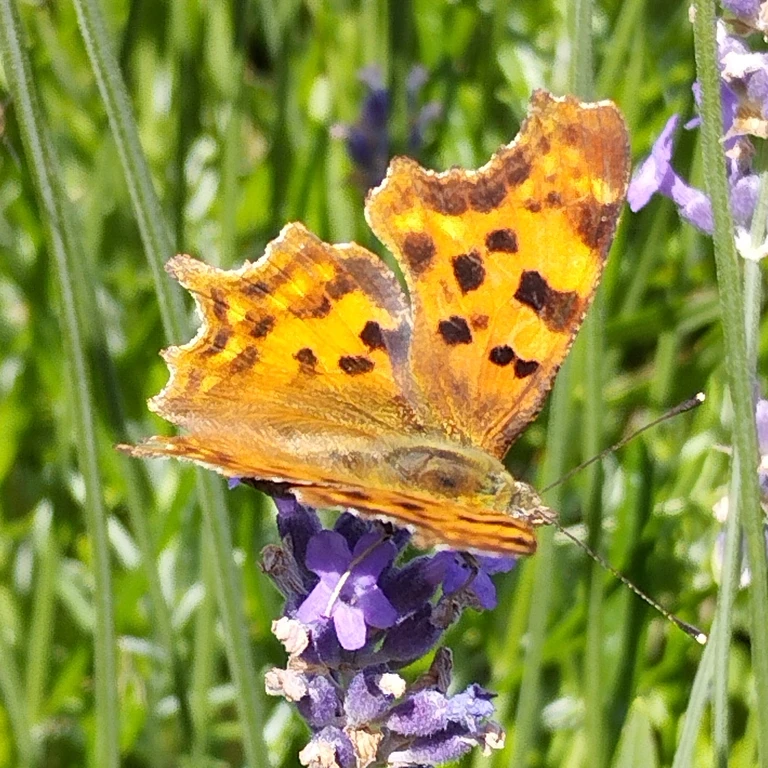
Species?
Polygonia c-album
